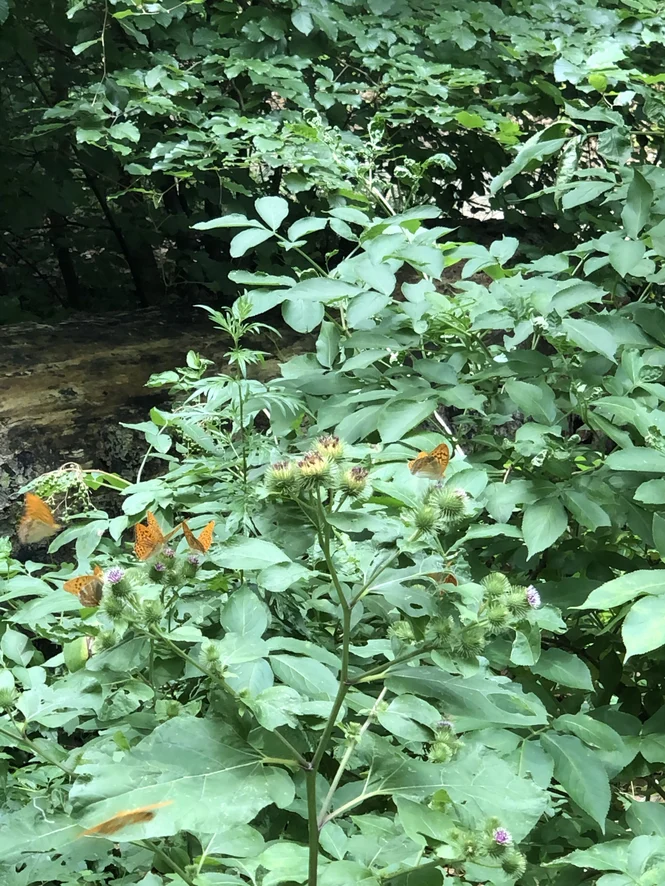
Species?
Argynnis paphia
